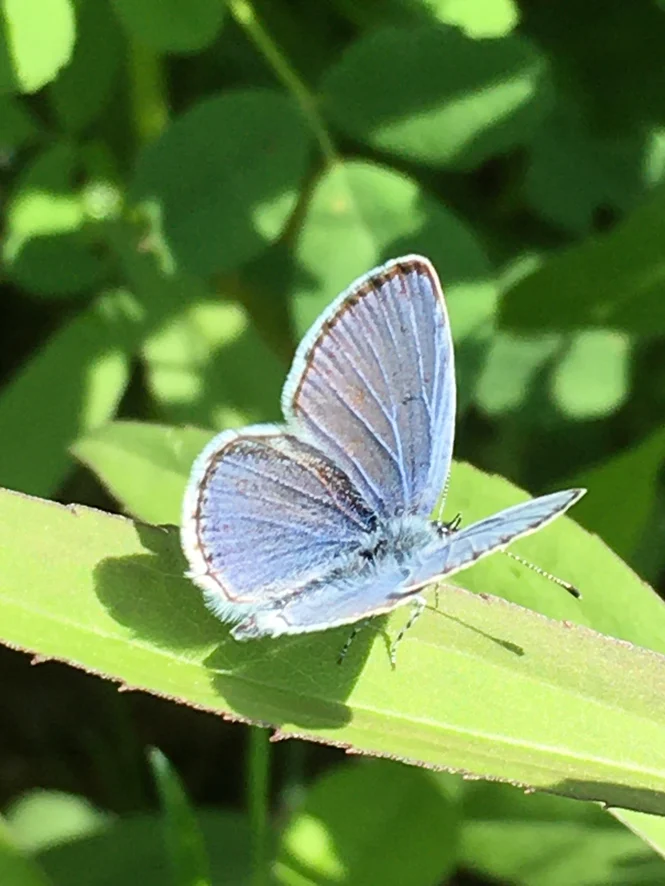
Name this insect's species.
Cupido decolorata (also Elkalyce decolorata)
